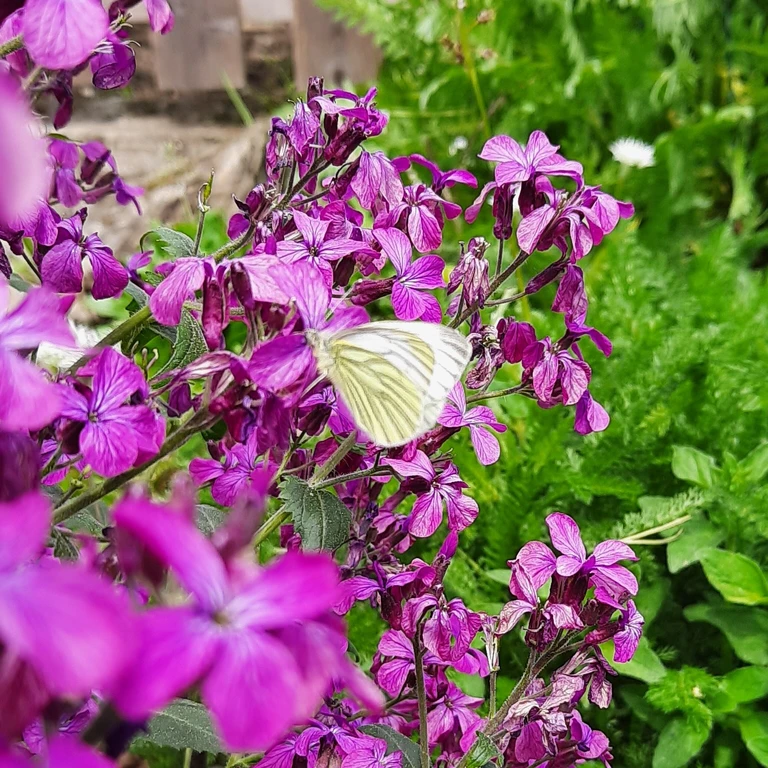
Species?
Pieris napi
